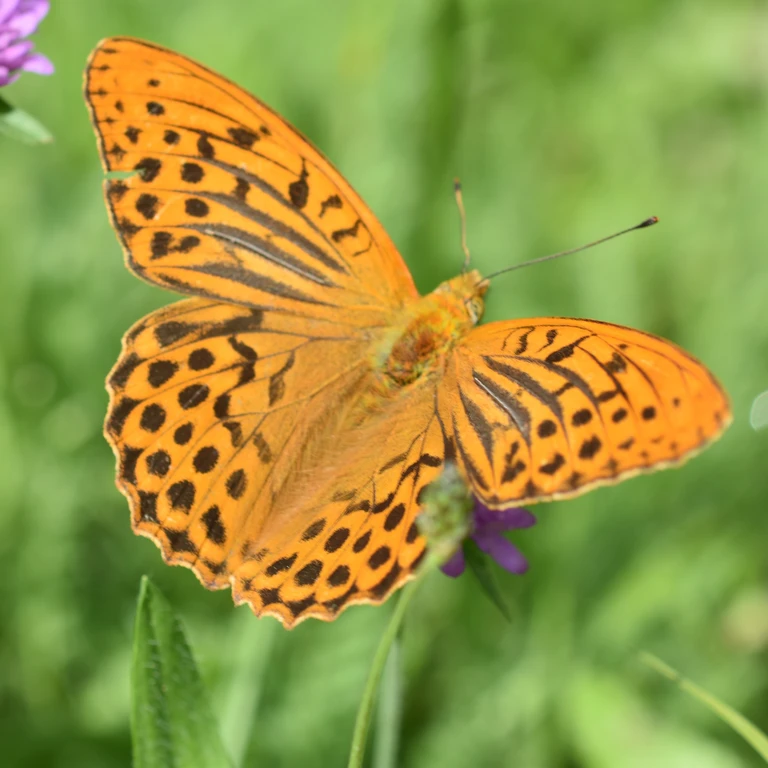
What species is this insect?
Argynnis paphia
